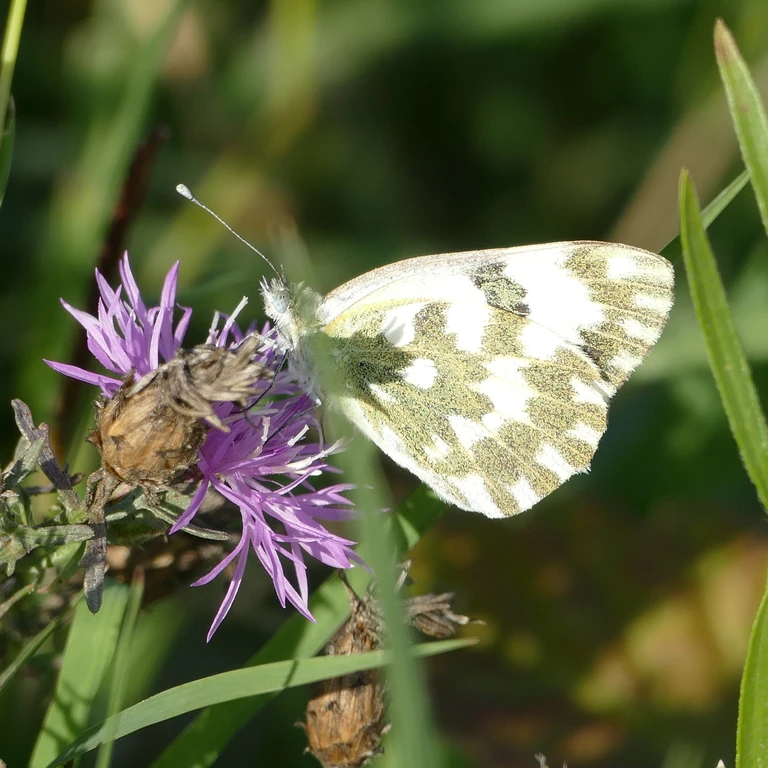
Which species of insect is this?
Pontia edusa
